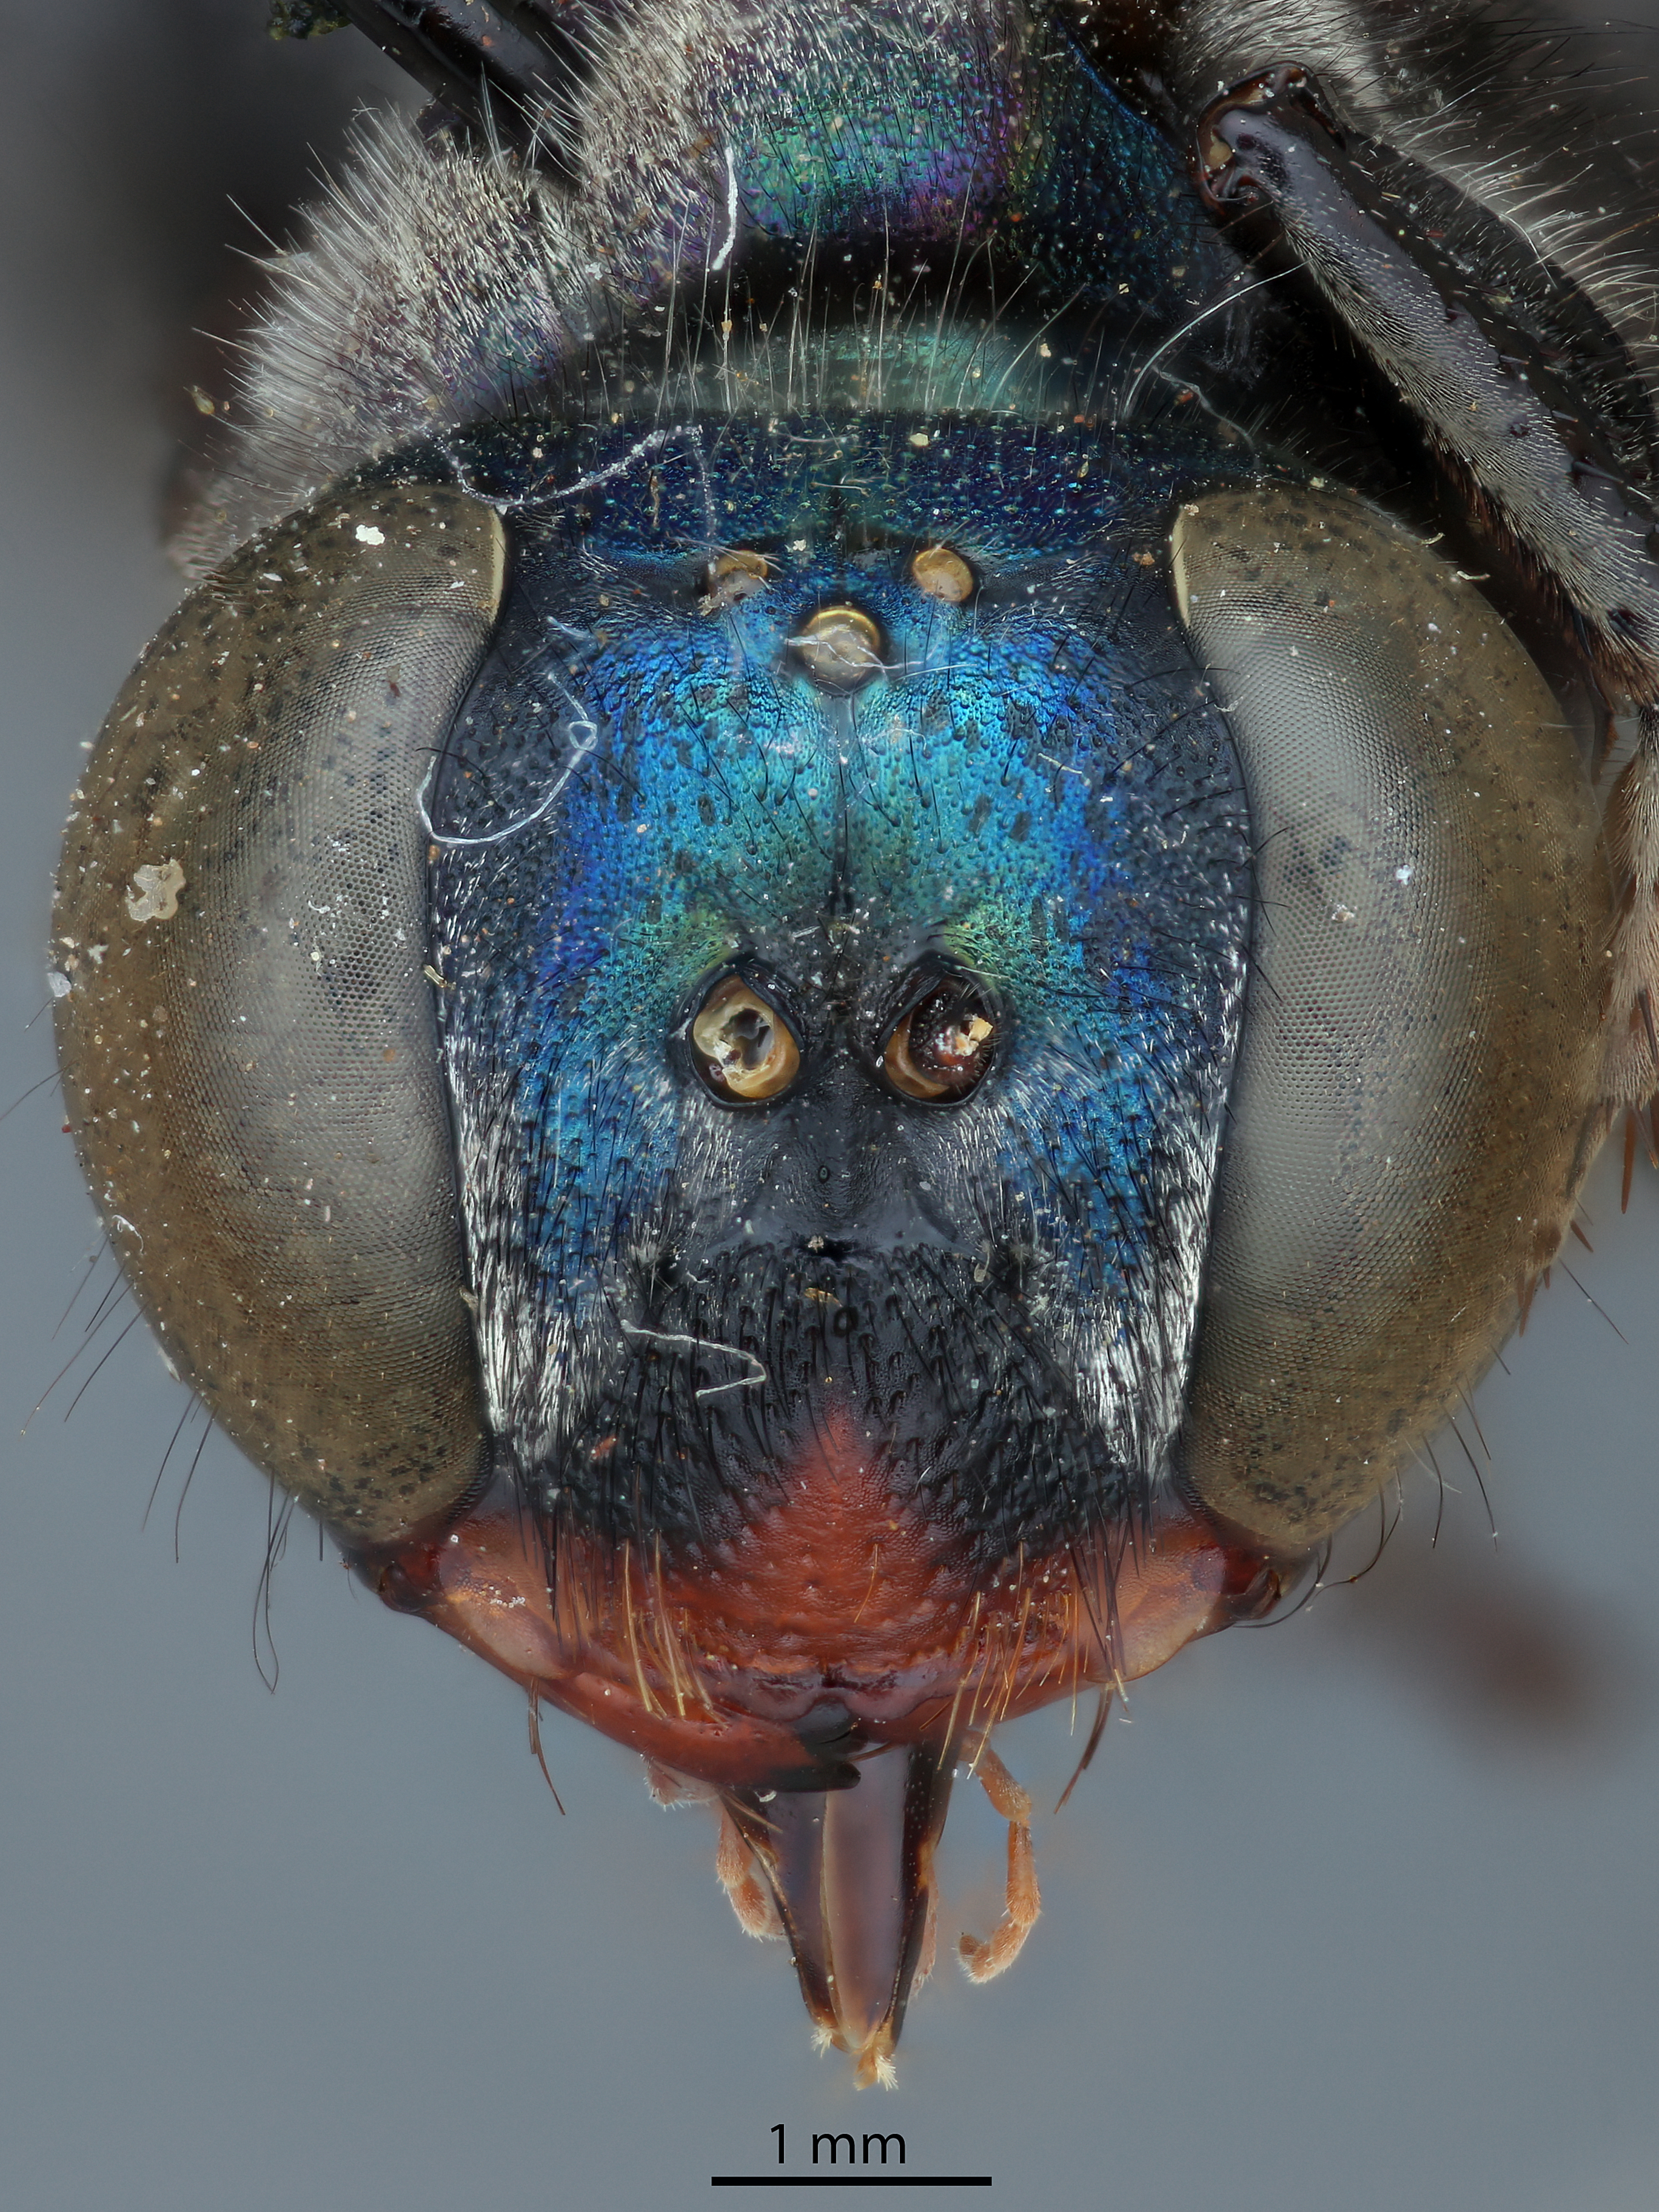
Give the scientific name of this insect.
Isodontia bipunctata
